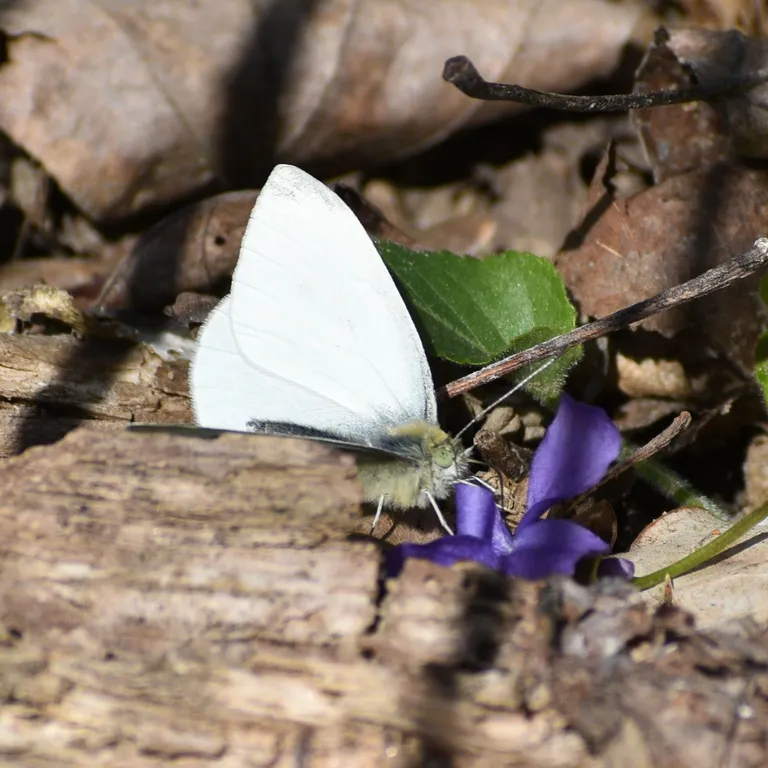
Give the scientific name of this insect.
Pieris rapae
